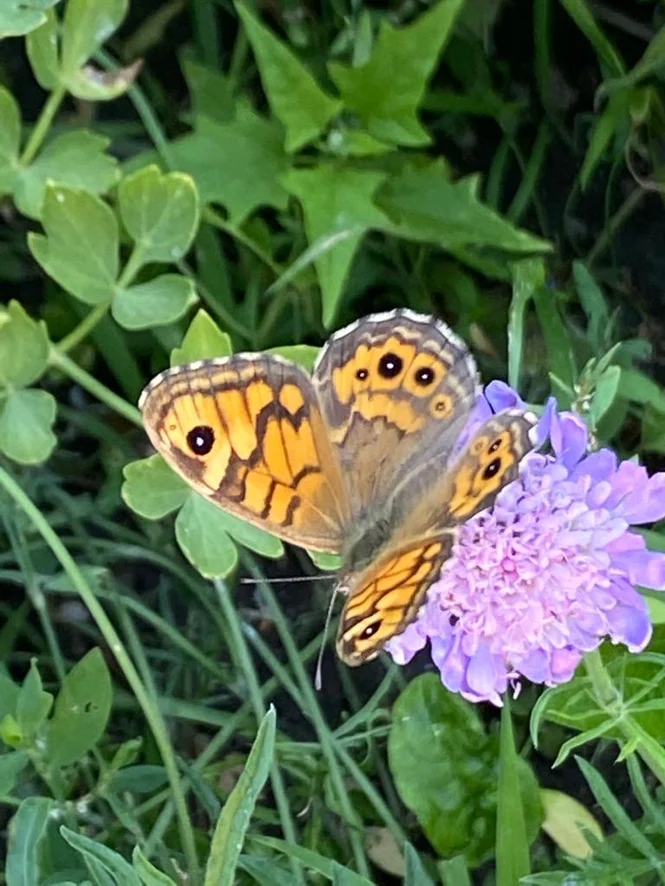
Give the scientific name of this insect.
Lasiommata megera (also Pararge megera)
